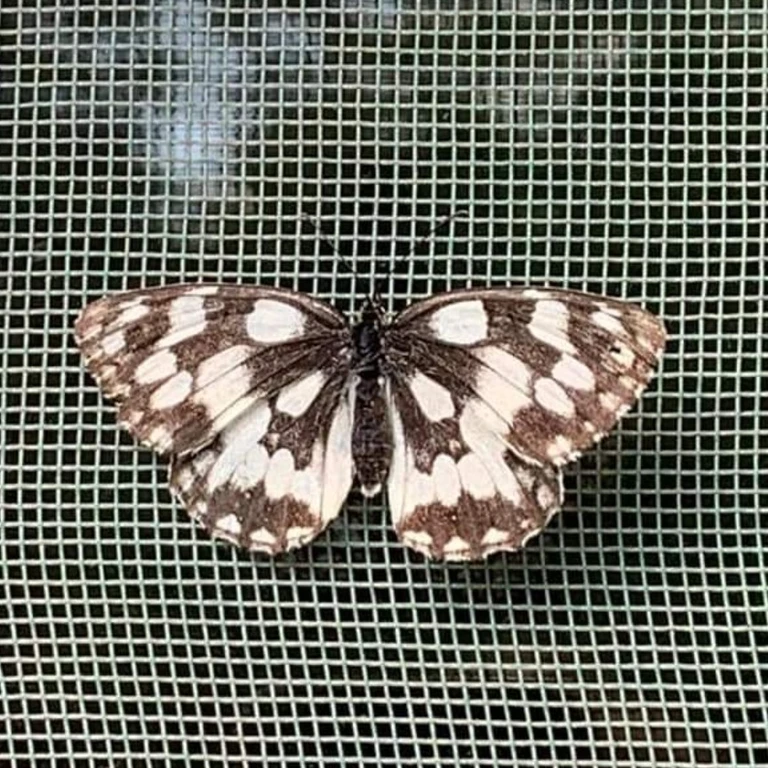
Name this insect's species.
Melanargia galathea
